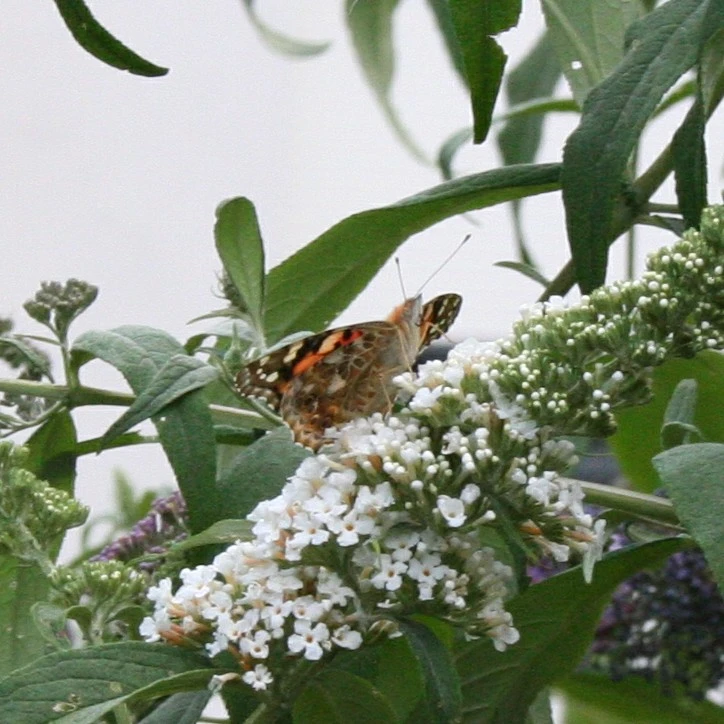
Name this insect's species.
Vanessa cardui
